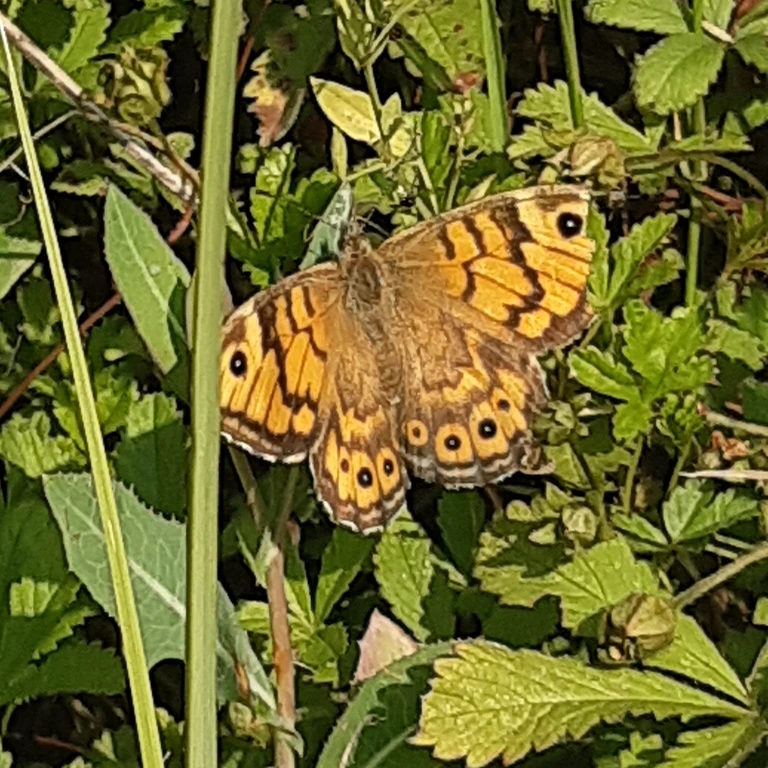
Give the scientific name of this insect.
Lasiommata megera (also Pararge megera)
